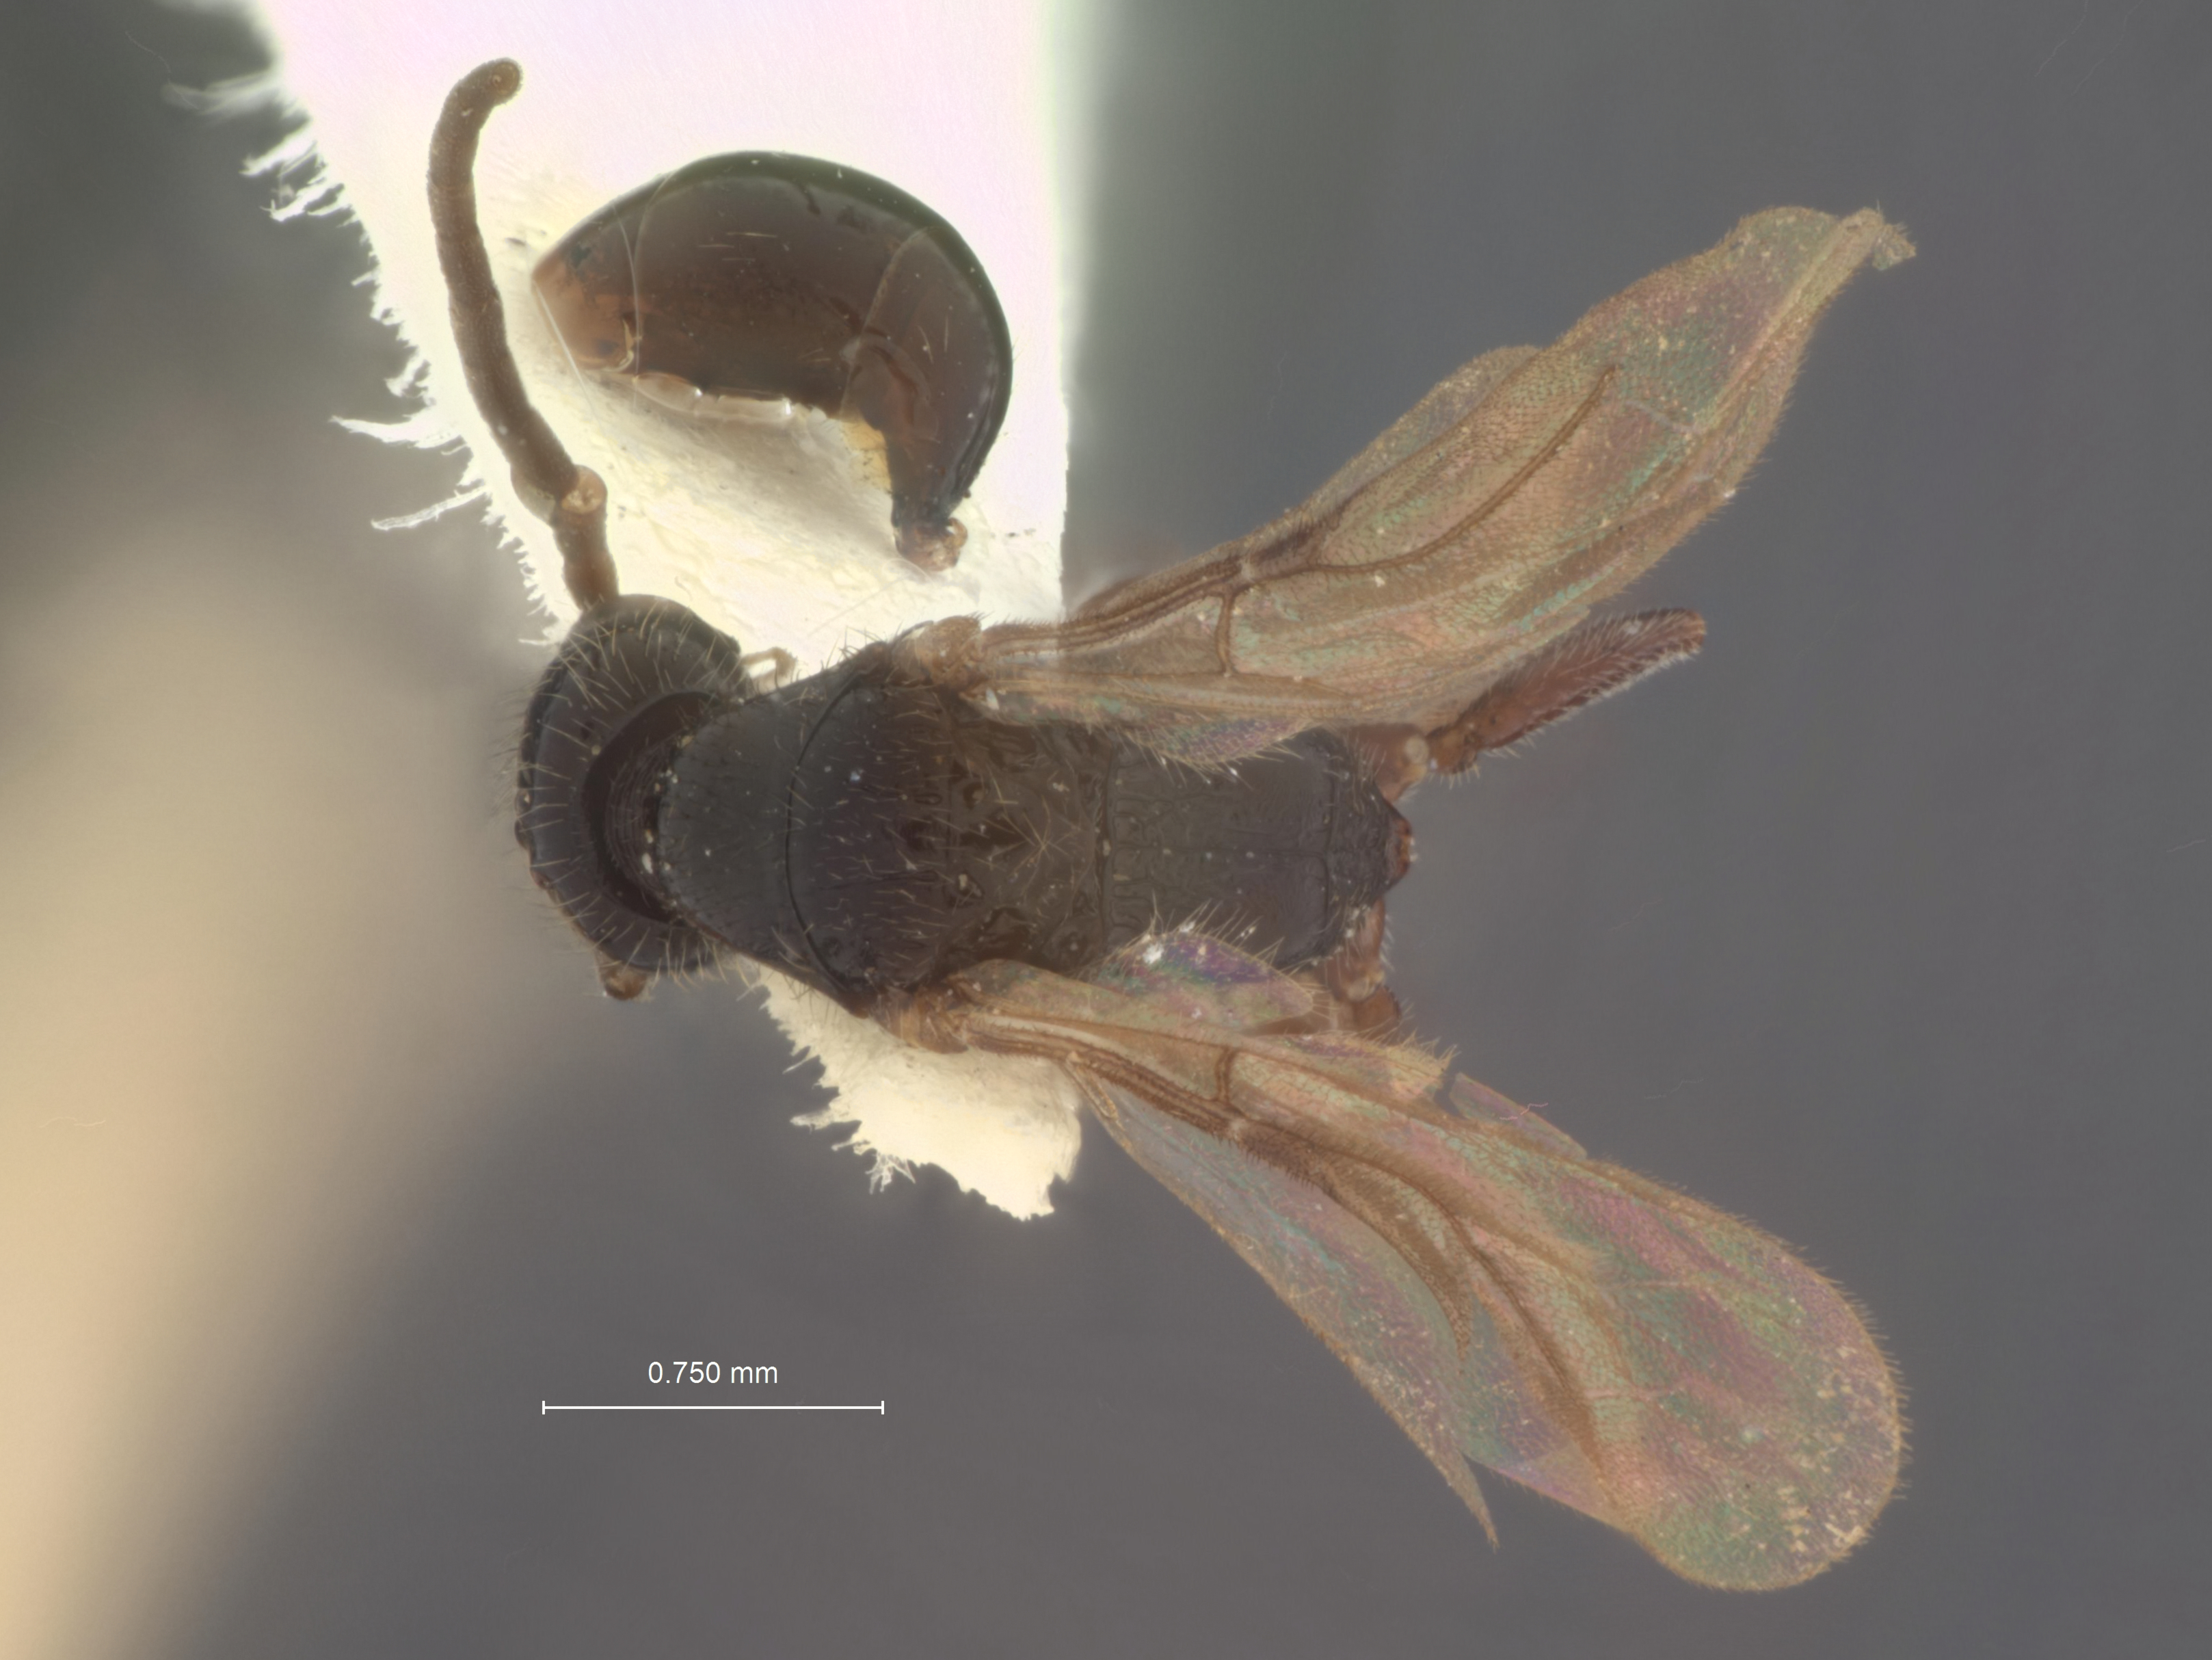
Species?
Mesitius monticola
